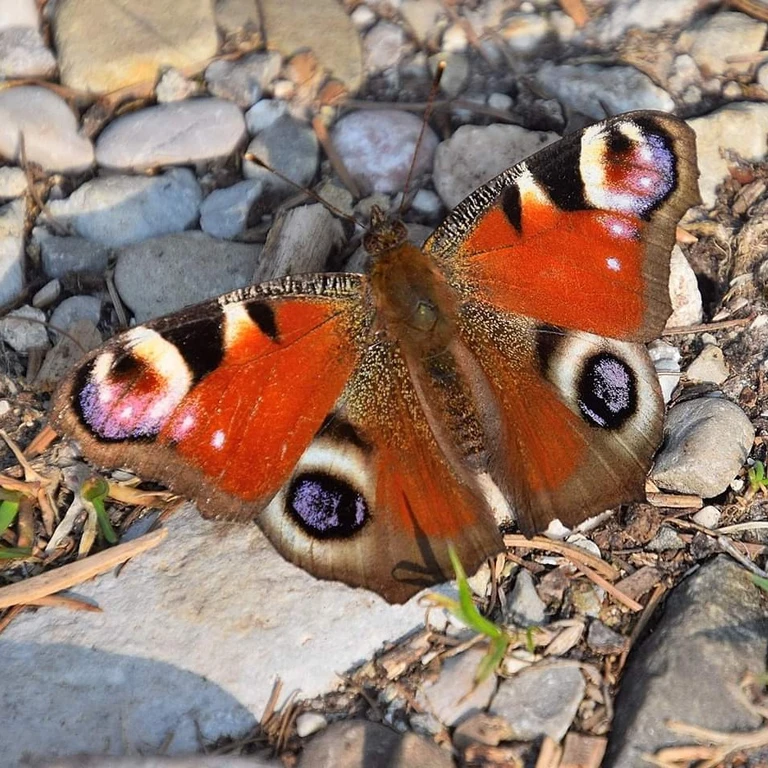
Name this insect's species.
Aglais io
